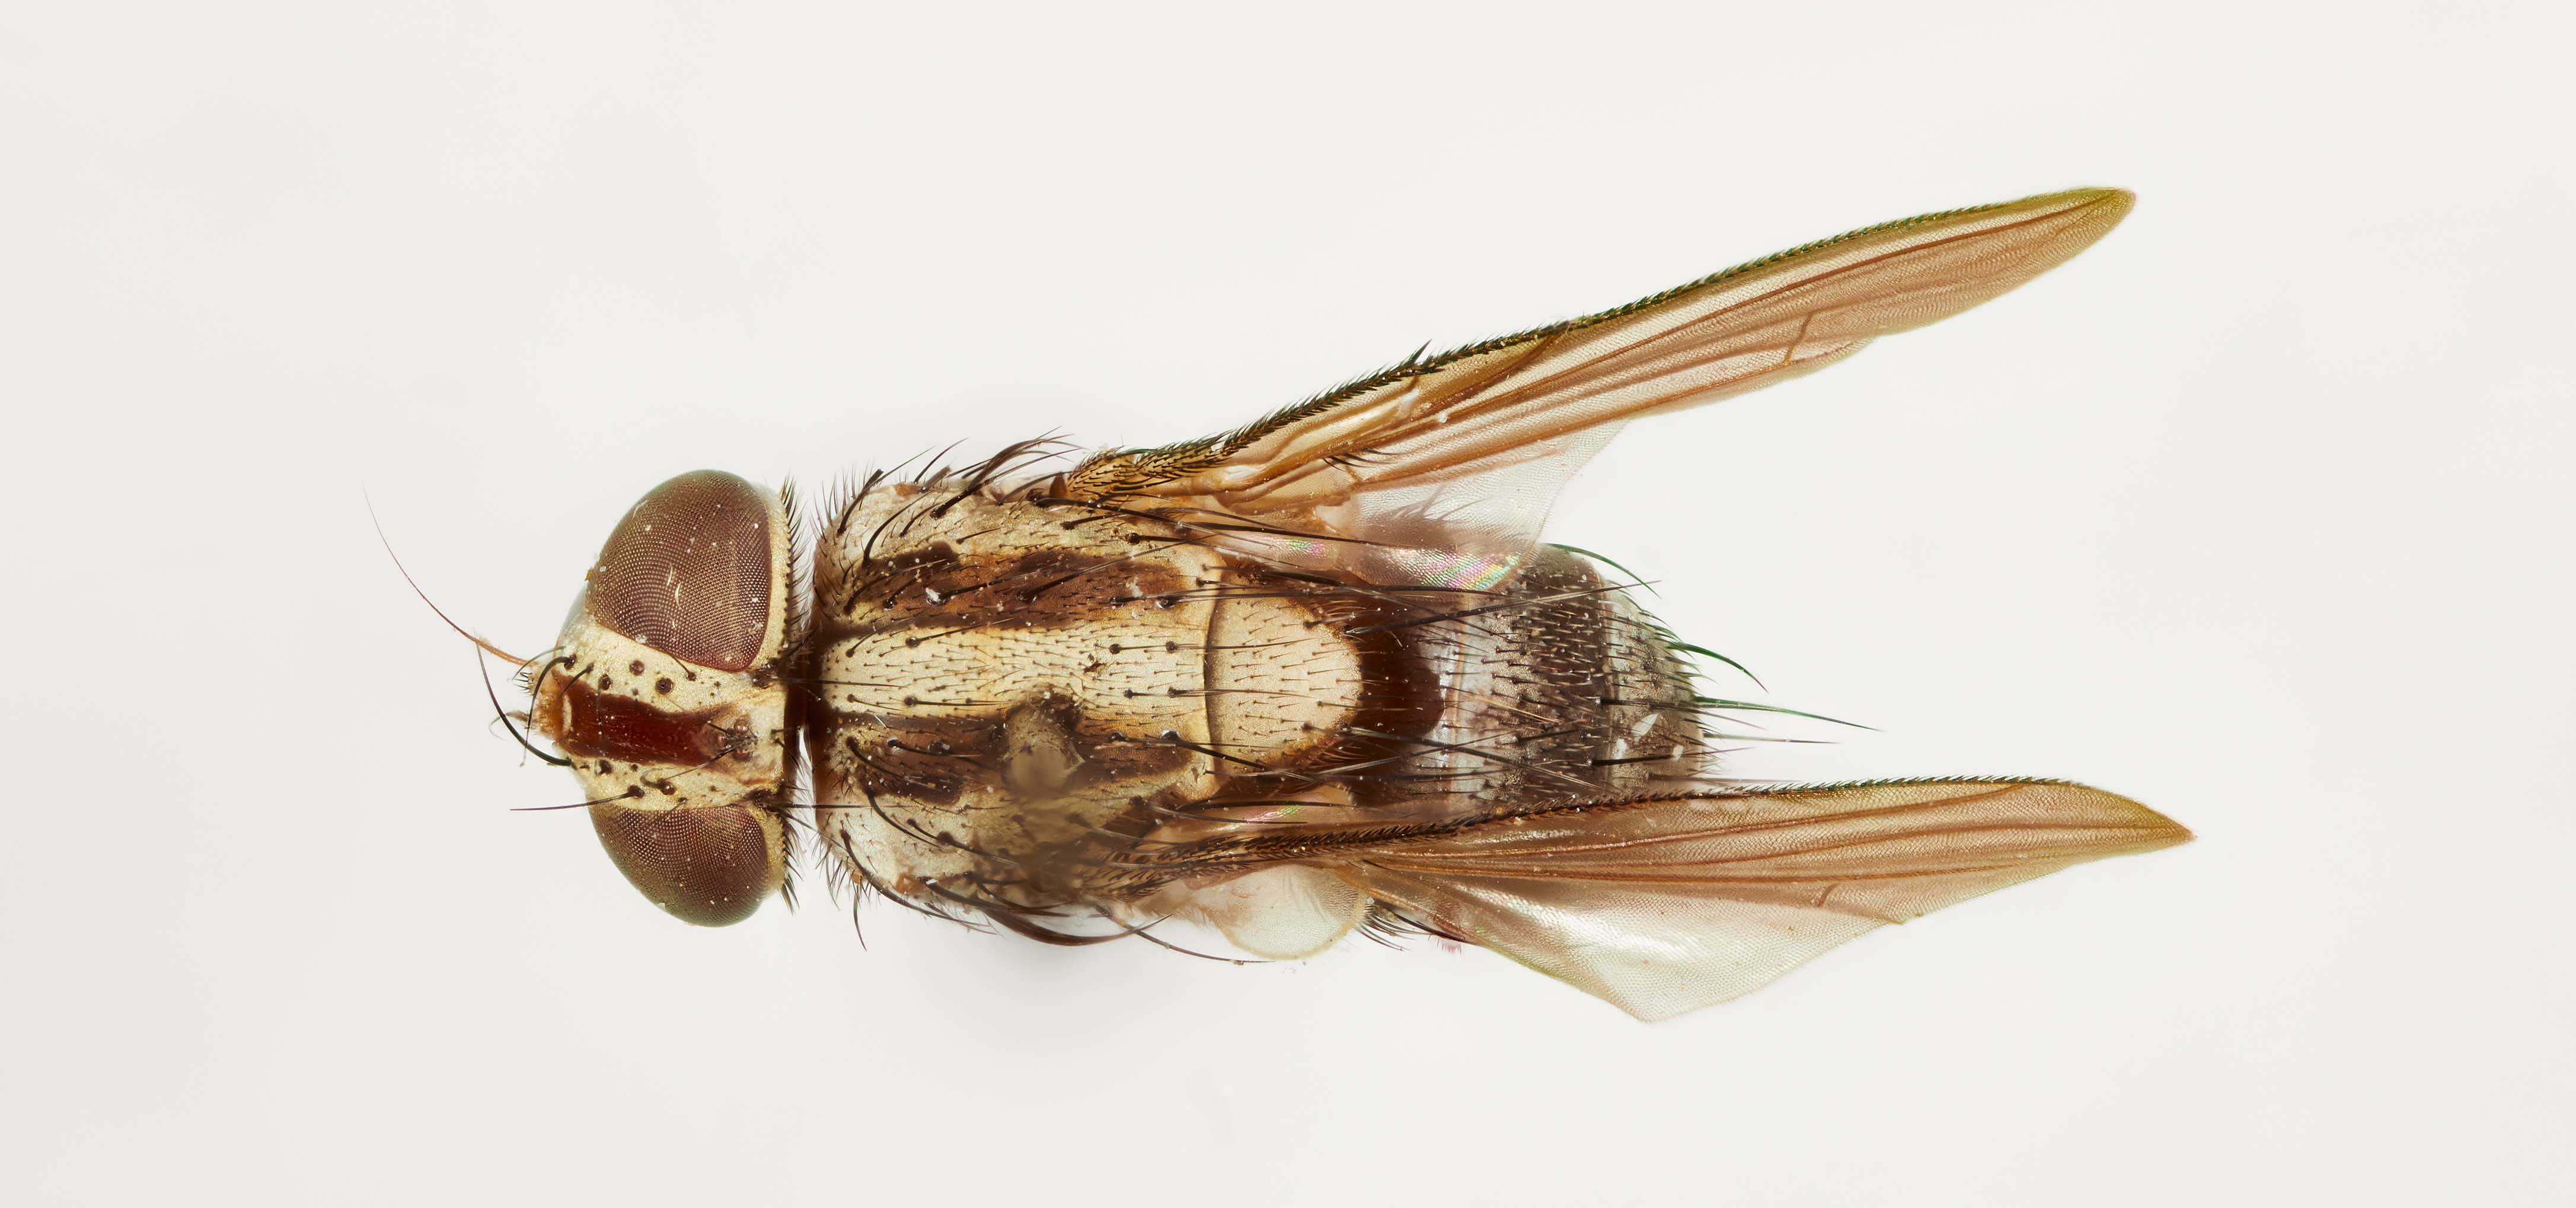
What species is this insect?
Oedematocera striata
